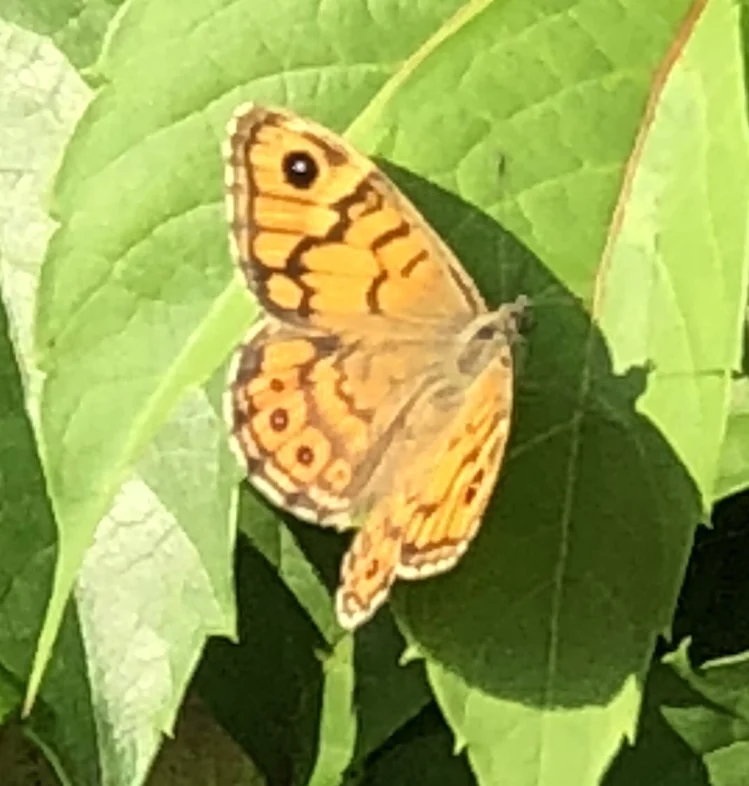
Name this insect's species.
Lasiommata megera (also Pararge megera)
